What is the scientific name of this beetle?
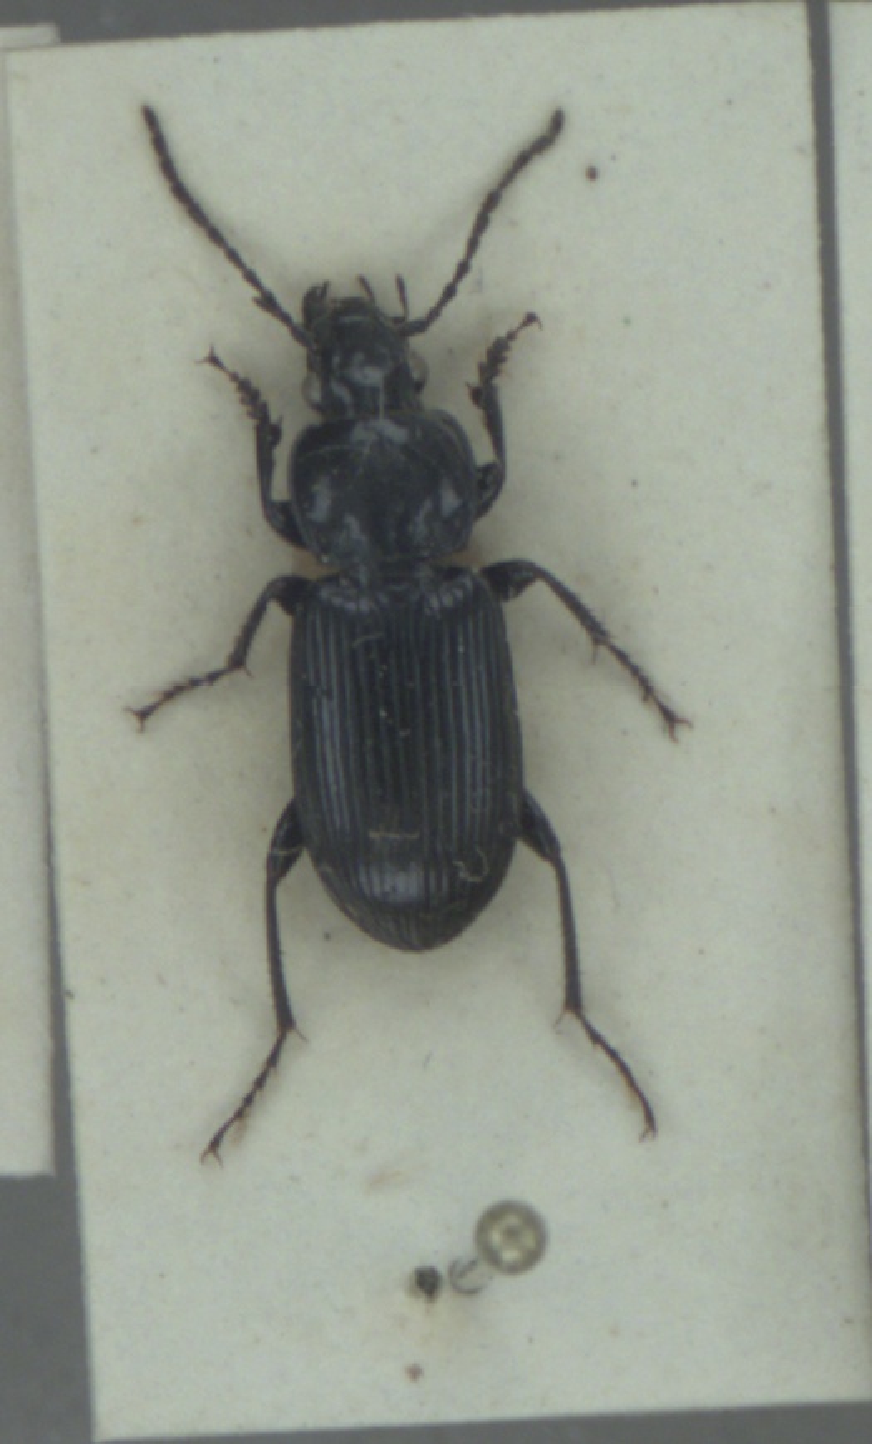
Pterostichus nigrita
